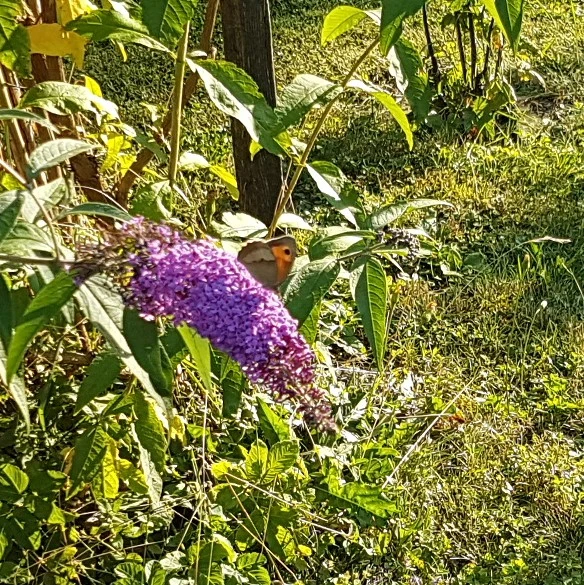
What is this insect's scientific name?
Maniola jurtina
